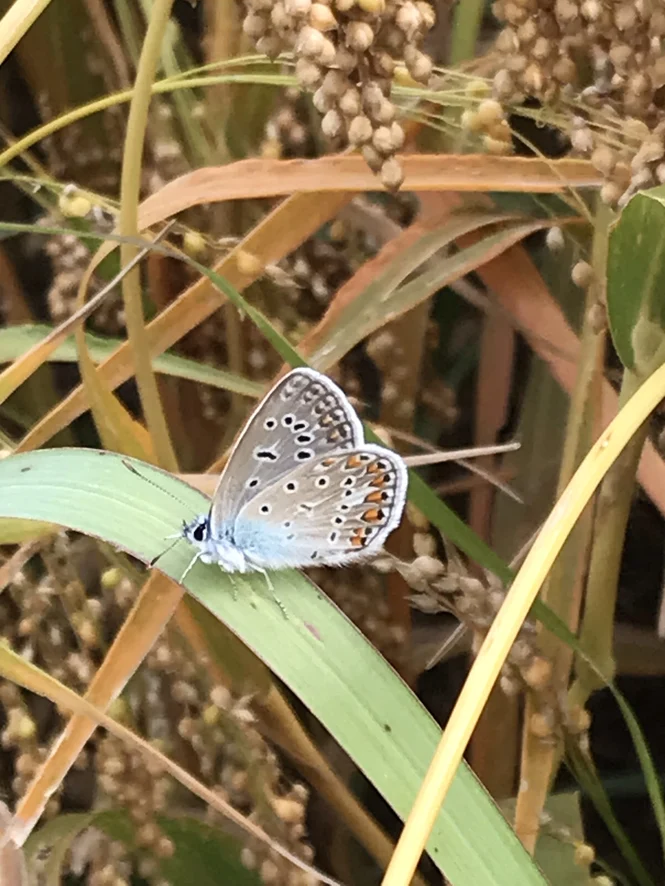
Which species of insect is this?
Polyommatus icarus
